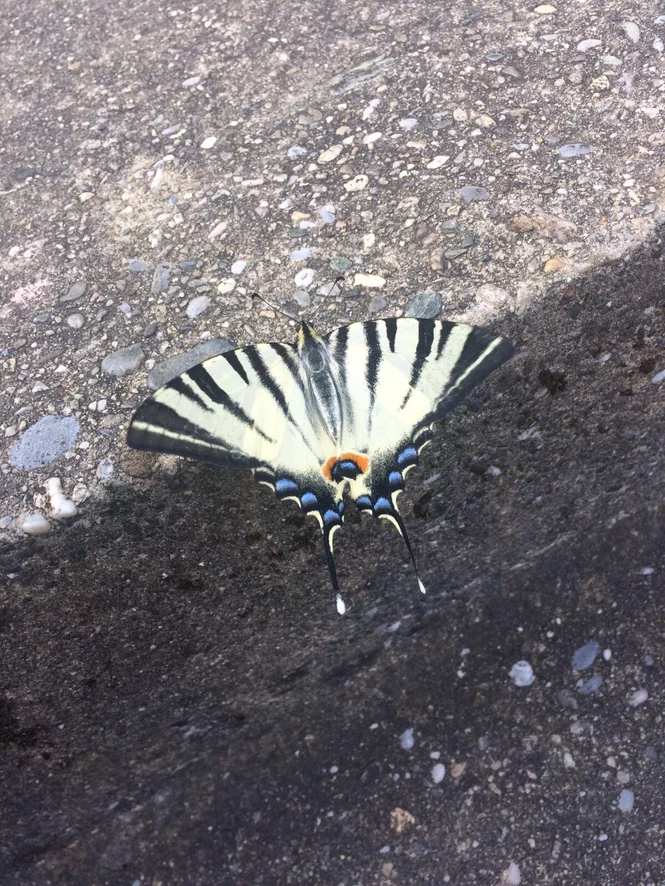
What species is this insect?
Iphiclides podalirius
